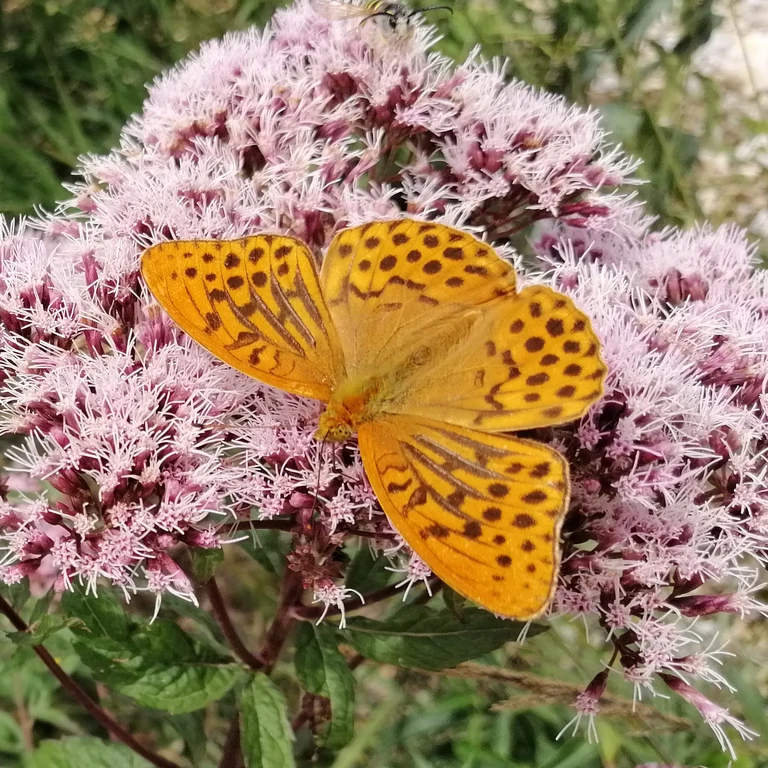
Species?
Argynnis paphia
